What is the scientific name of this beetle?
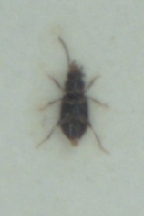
Tachys bistriatus
